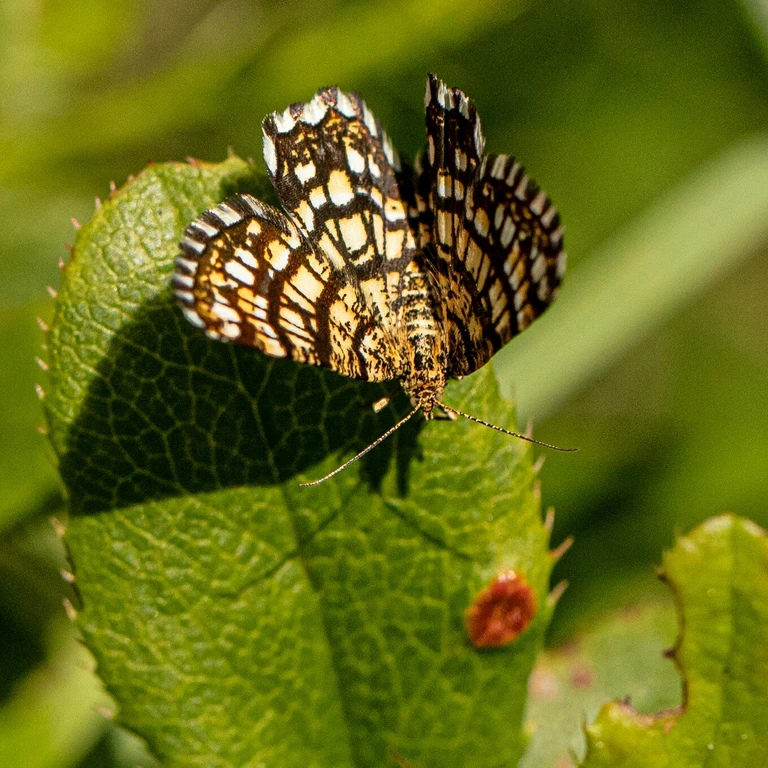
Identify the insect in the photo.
Chiasmia clathrata
